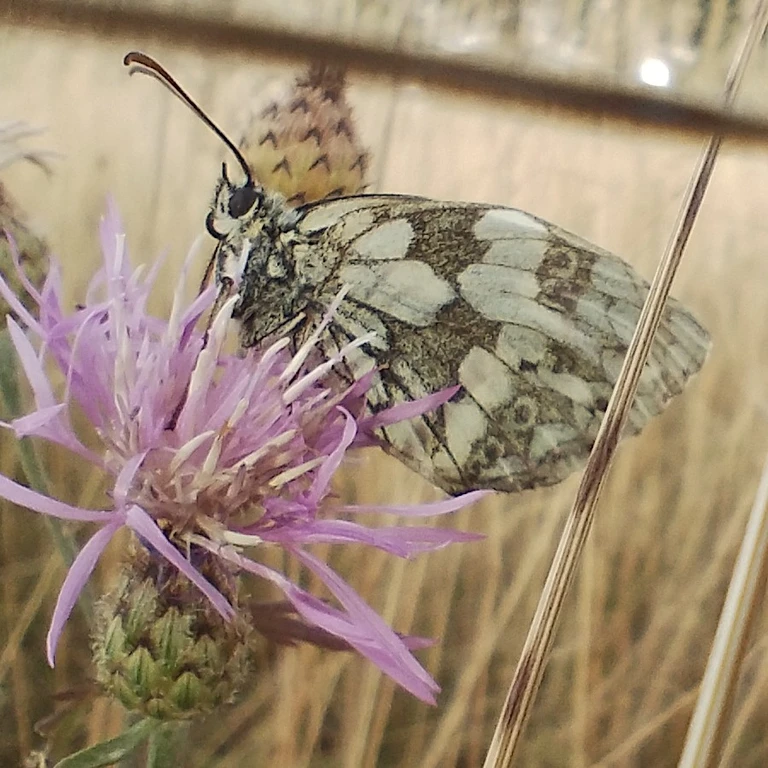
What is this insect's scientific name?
Melanargia galathea
